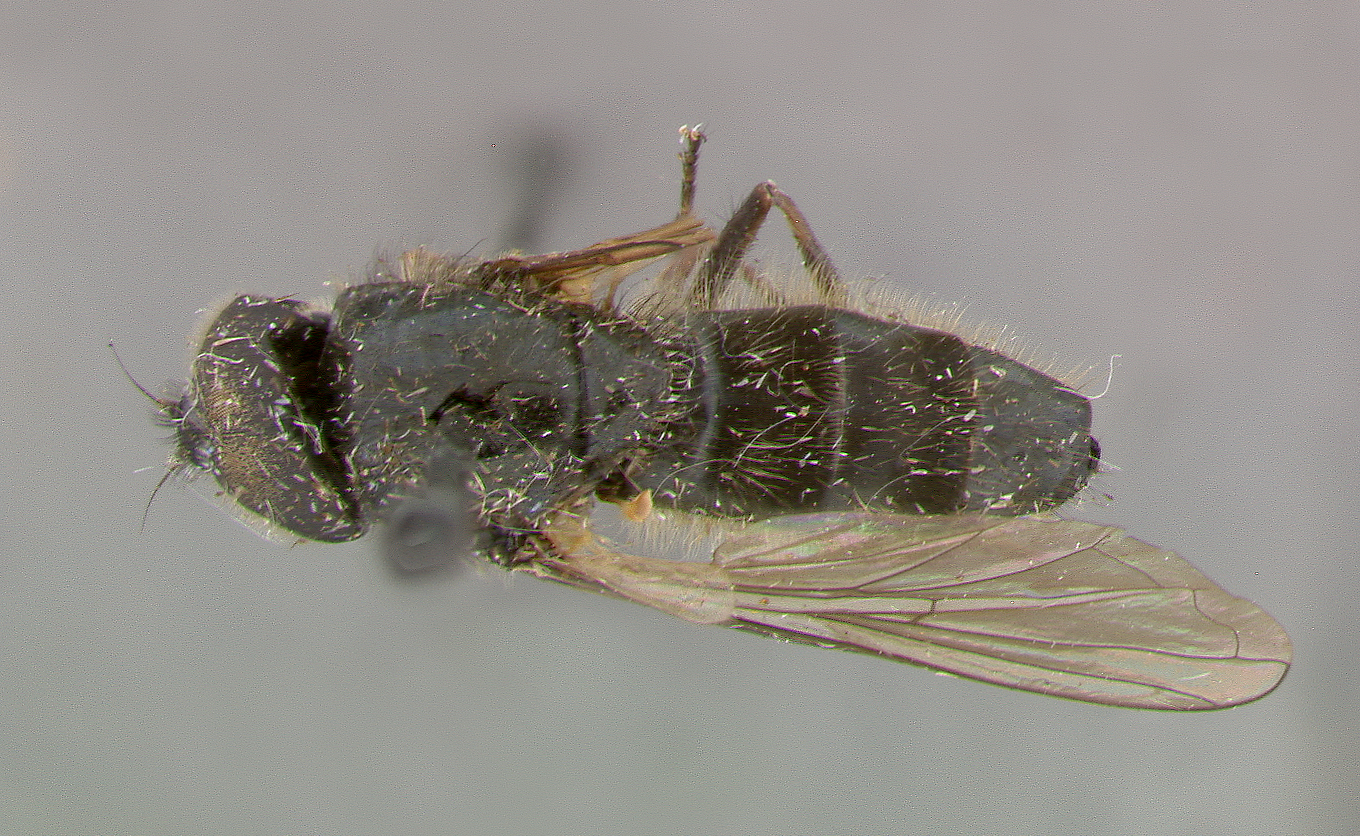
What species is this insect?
Cheilosia sera
